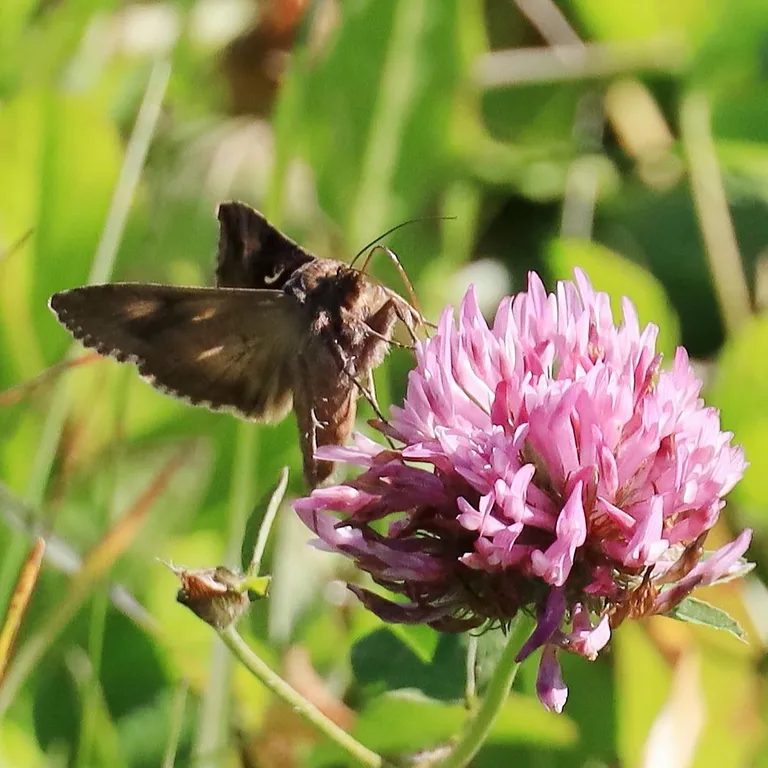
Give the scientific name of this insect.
Autographa gamma
